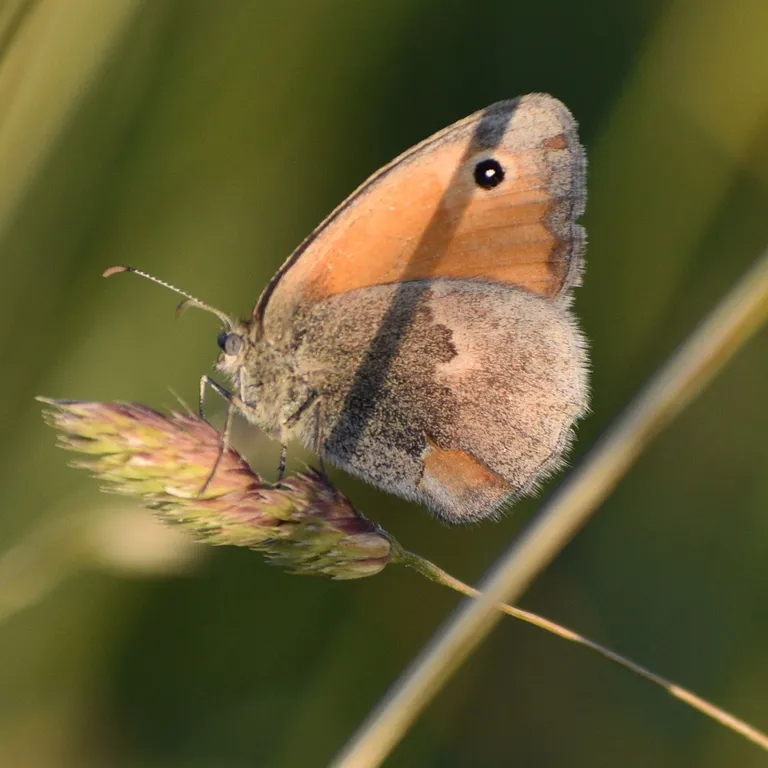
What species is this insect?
Coenonympha pamphilus
